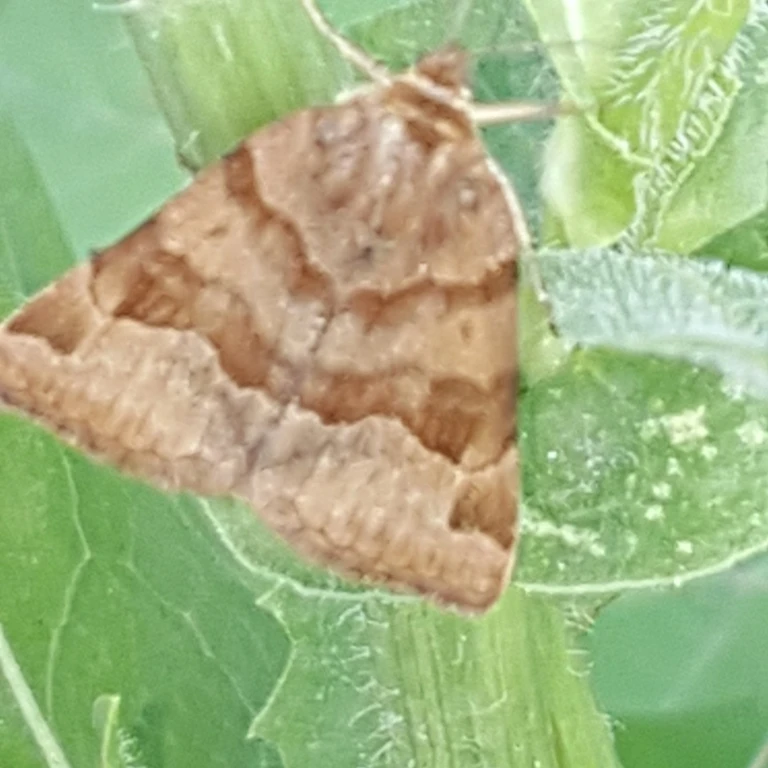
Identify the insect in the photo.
Euclidia glyphica
